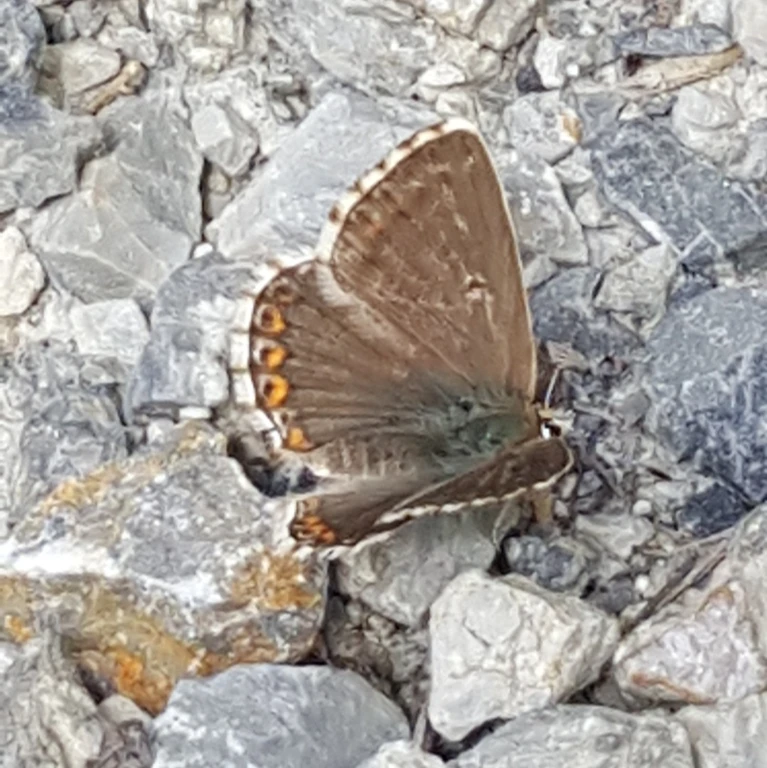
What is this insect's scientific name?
Lysandra coridon
